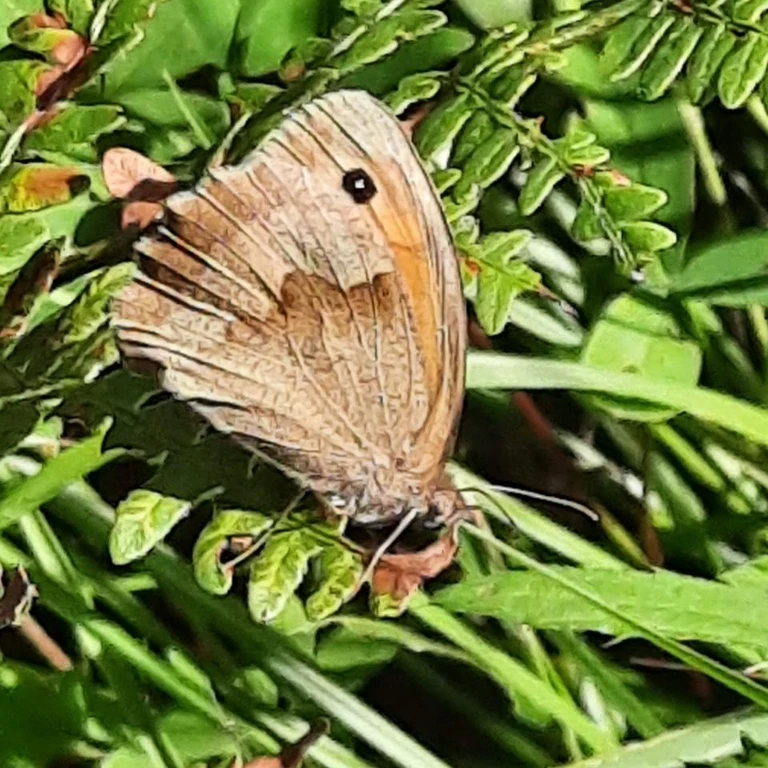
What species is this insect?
Maniola jurtina
